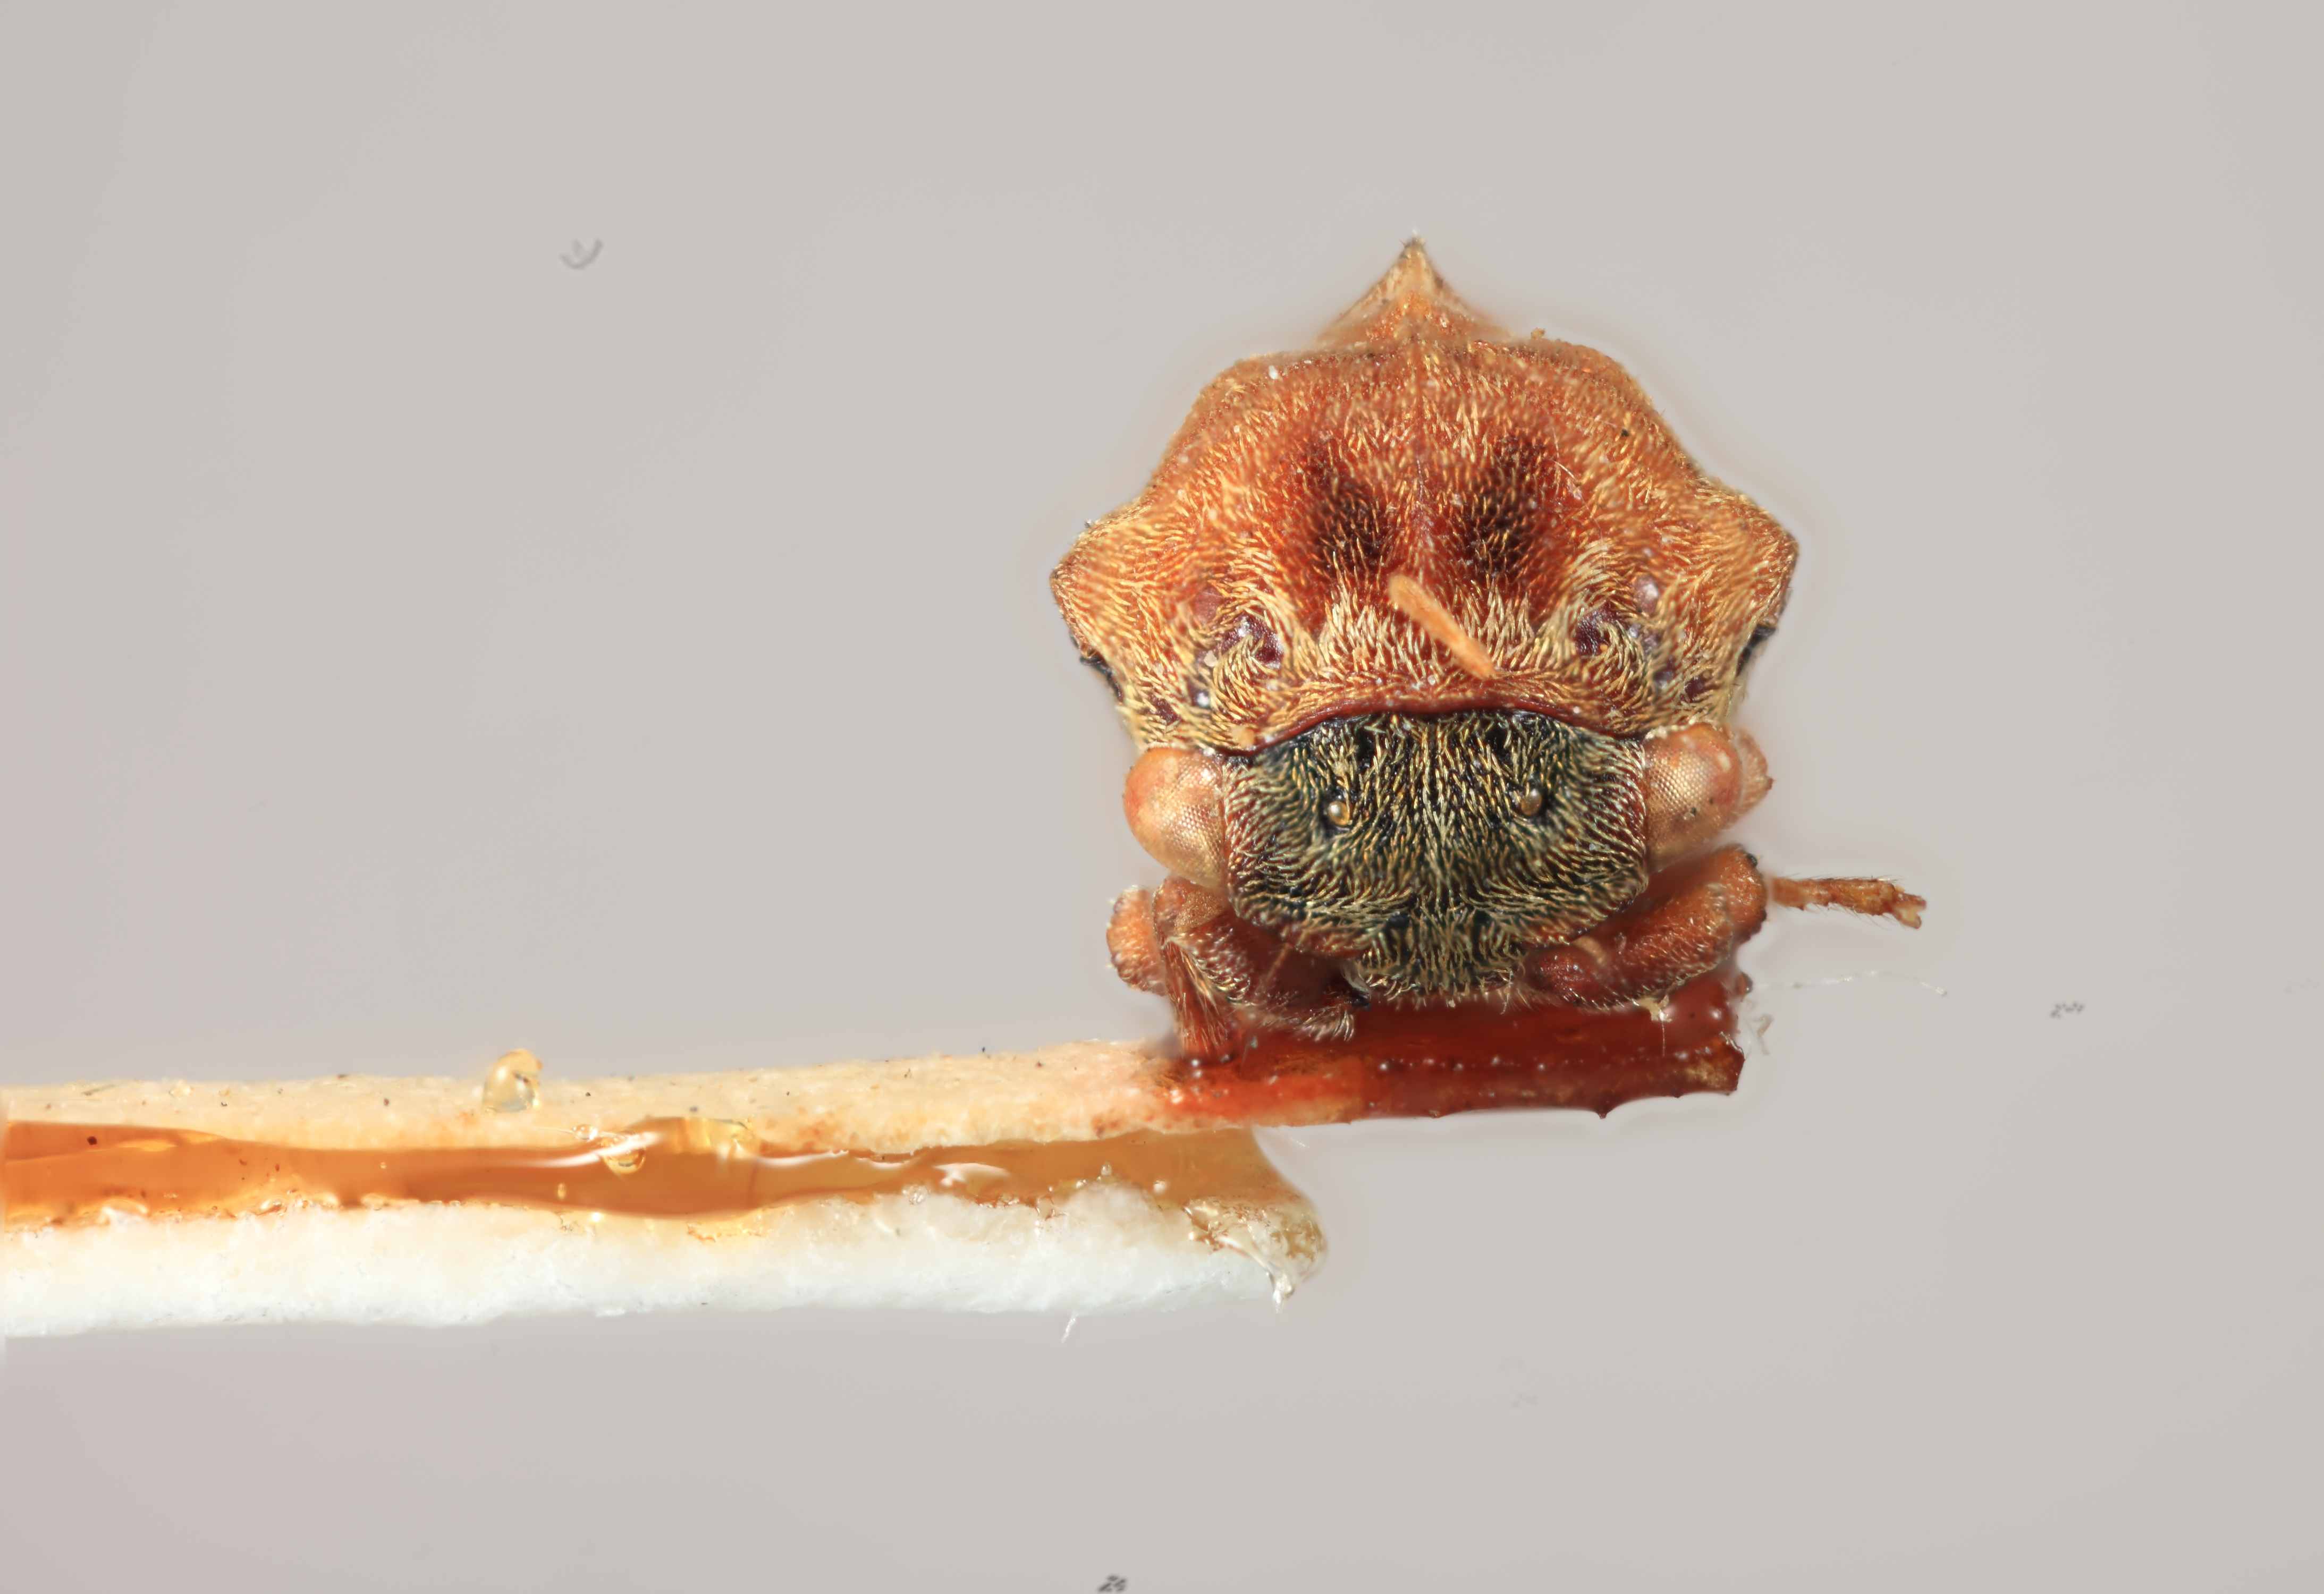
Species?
Gargara irrorata
